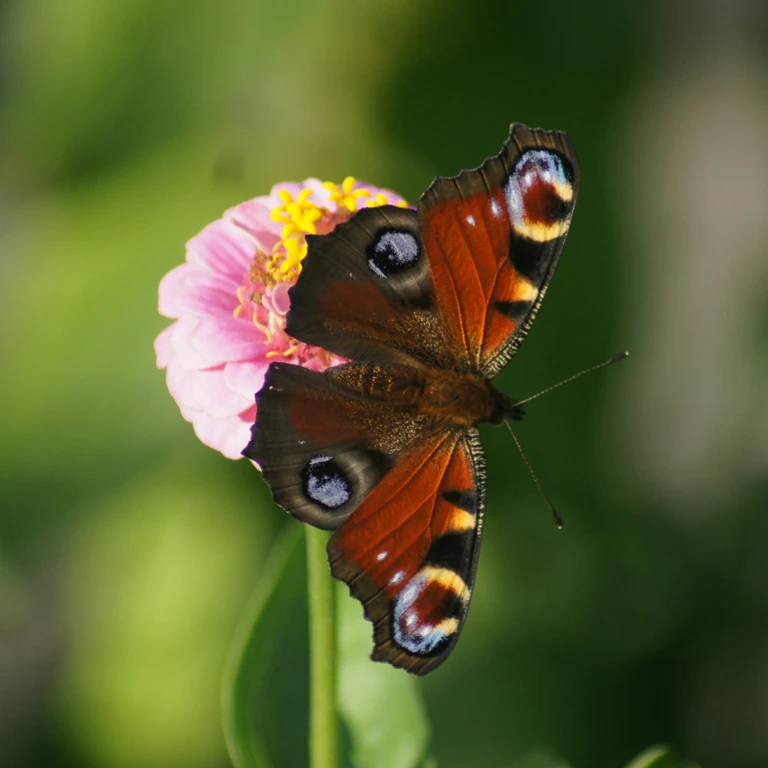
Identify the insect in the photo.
Aglais io
